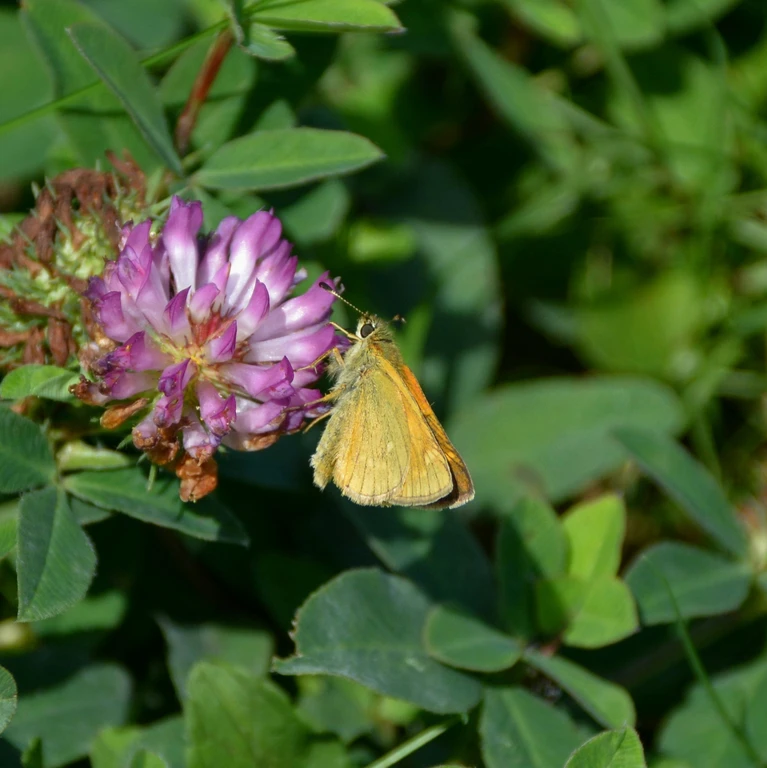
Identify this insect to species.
Ochlodes sylvanus (also Ochlodes venata)
